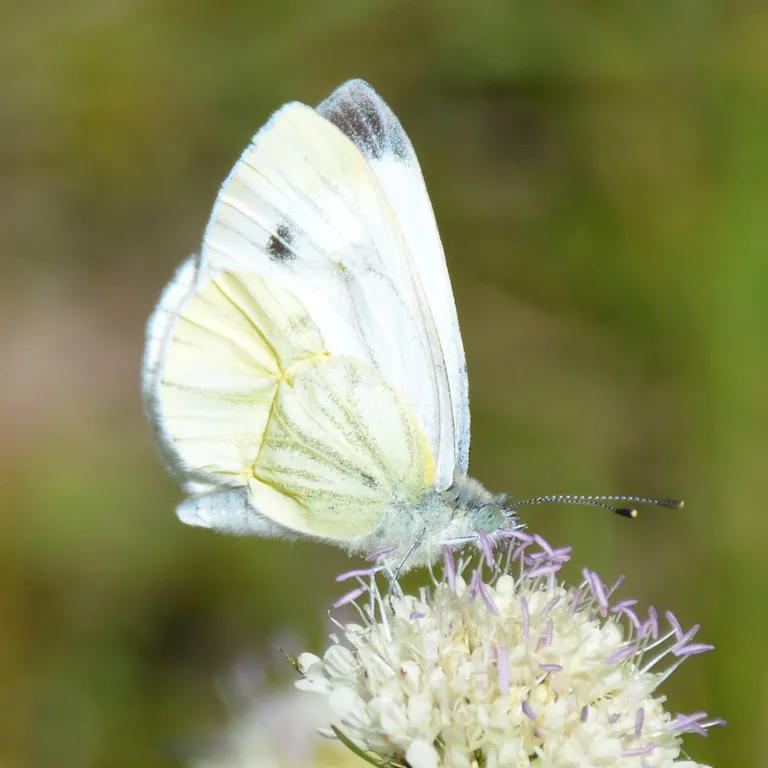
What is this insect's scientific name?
Pieris napi
